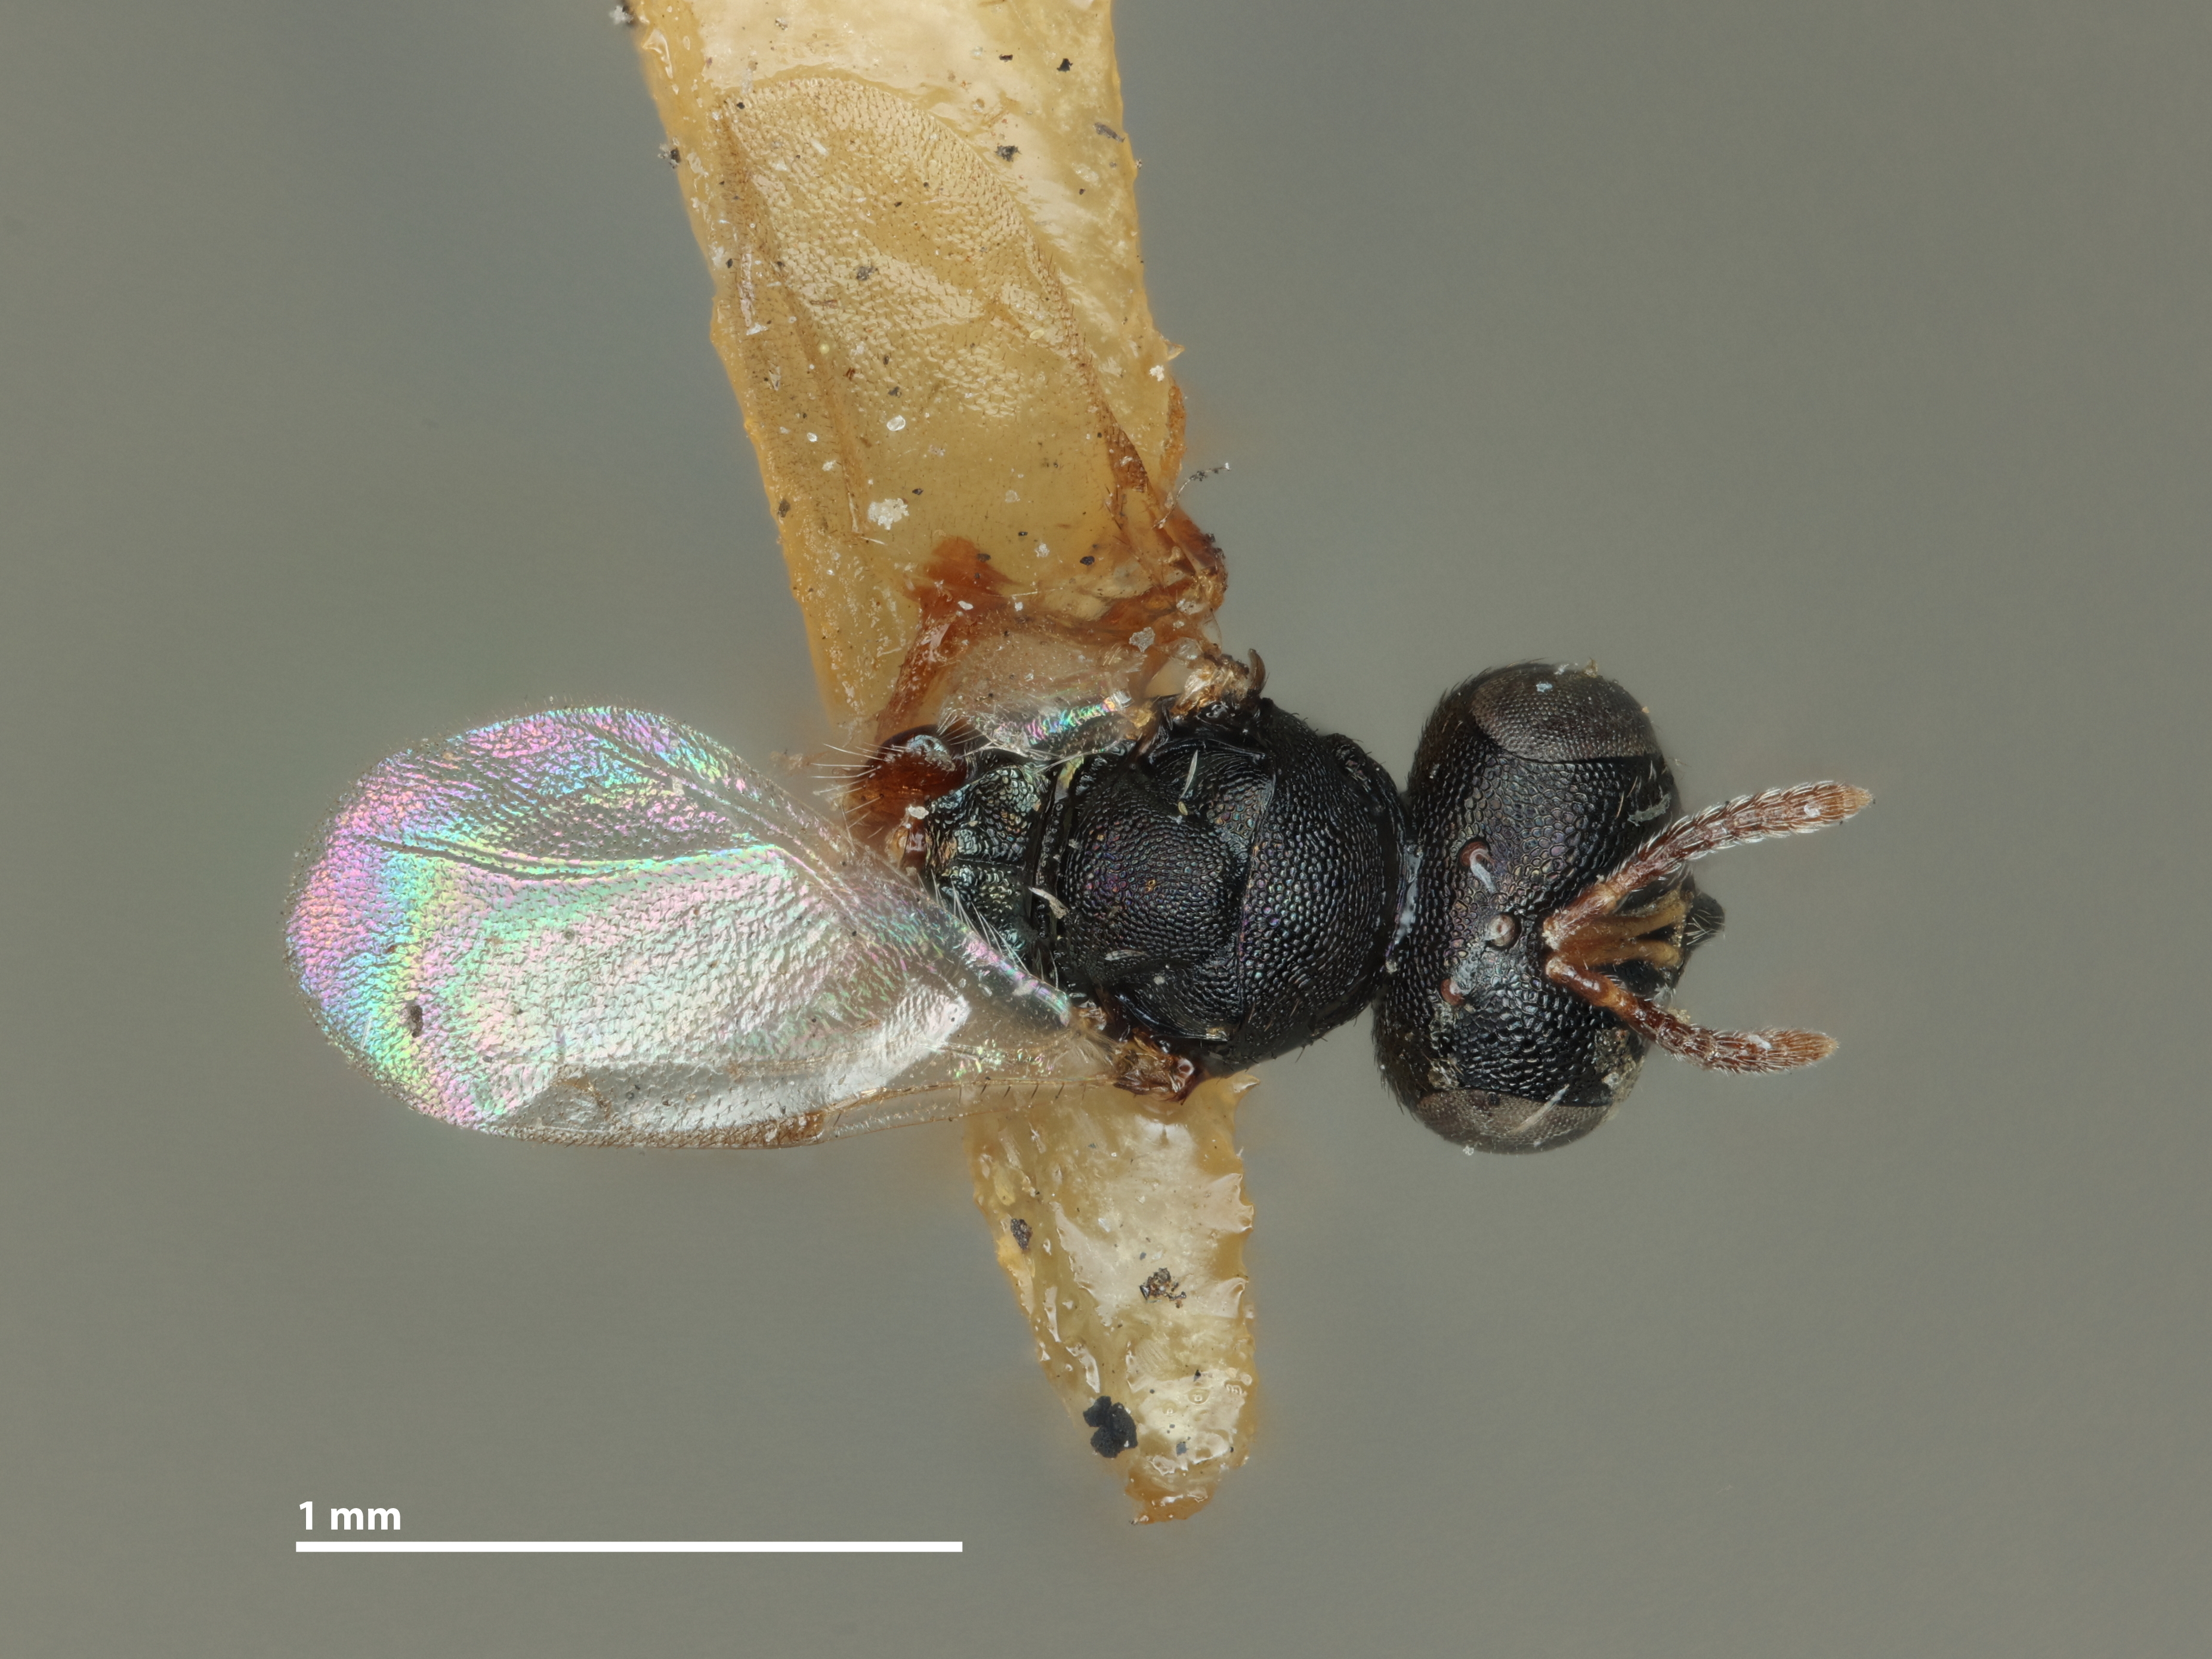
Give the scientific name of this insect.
Helocasis burksi
